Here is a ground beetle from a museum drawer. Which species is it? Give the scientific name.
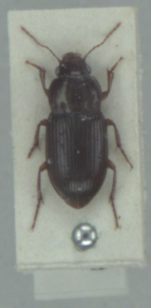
Amara apricaria
